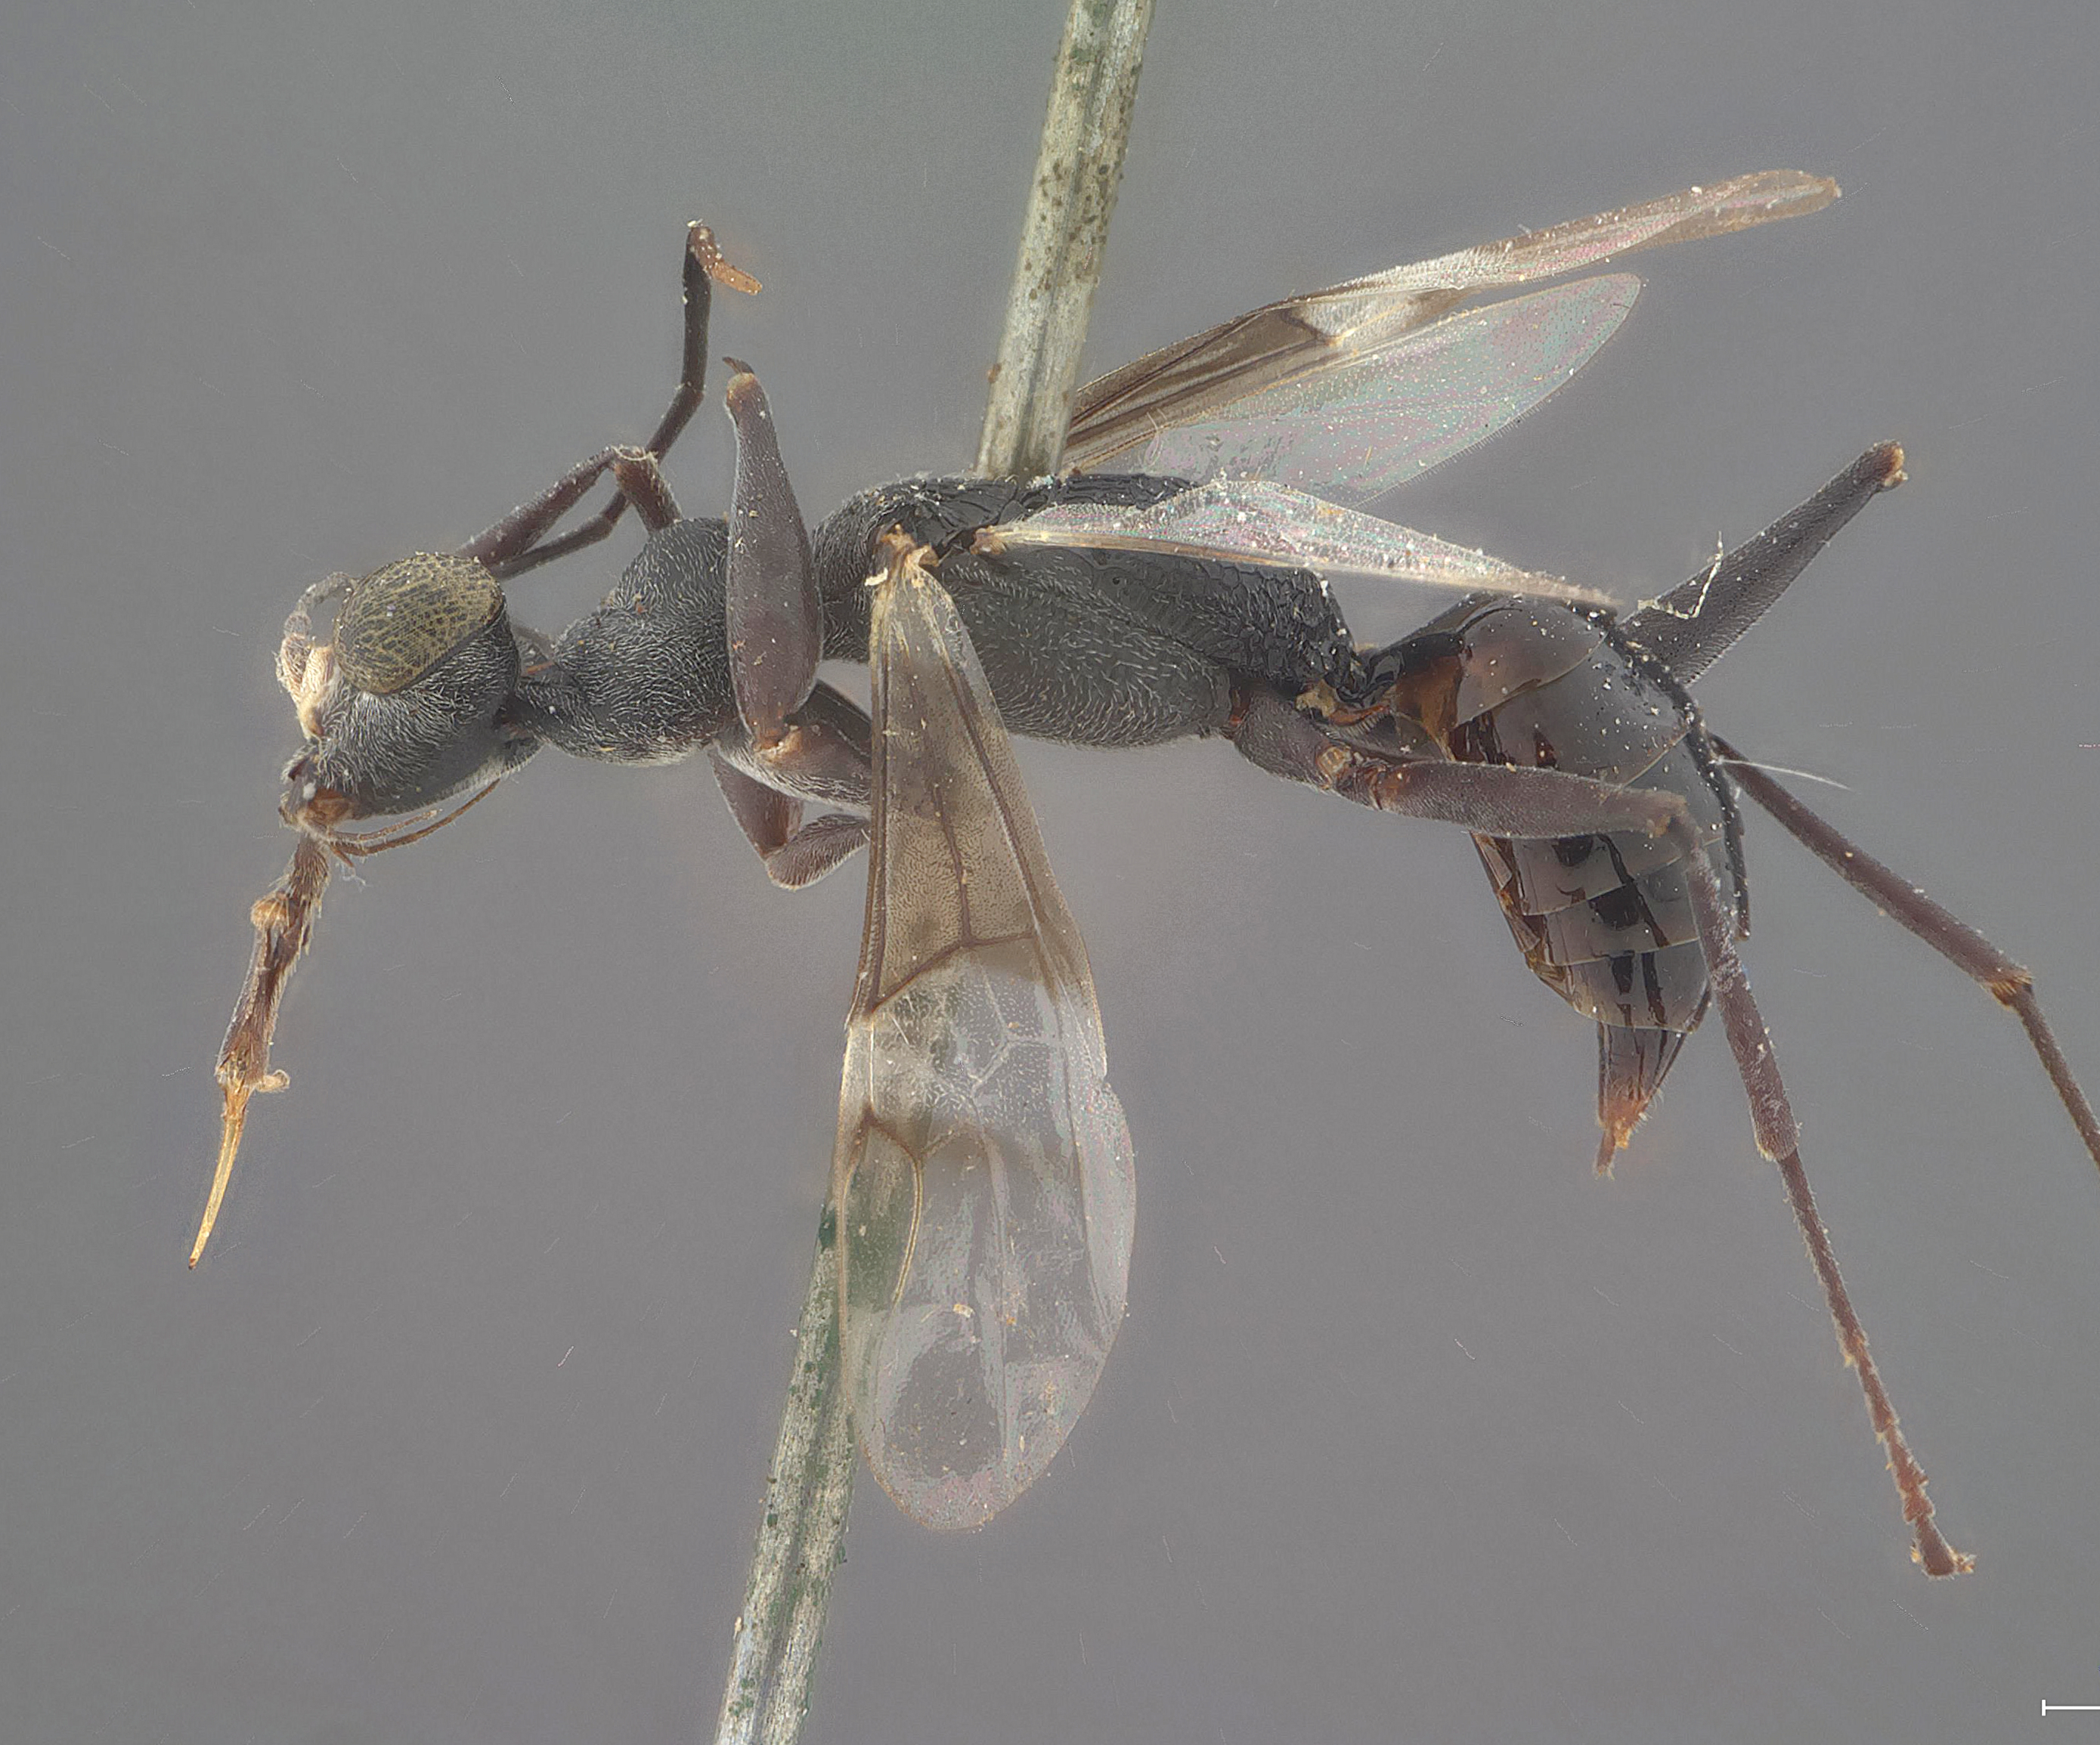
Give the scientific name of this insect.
Psilodryinus reticulatus
